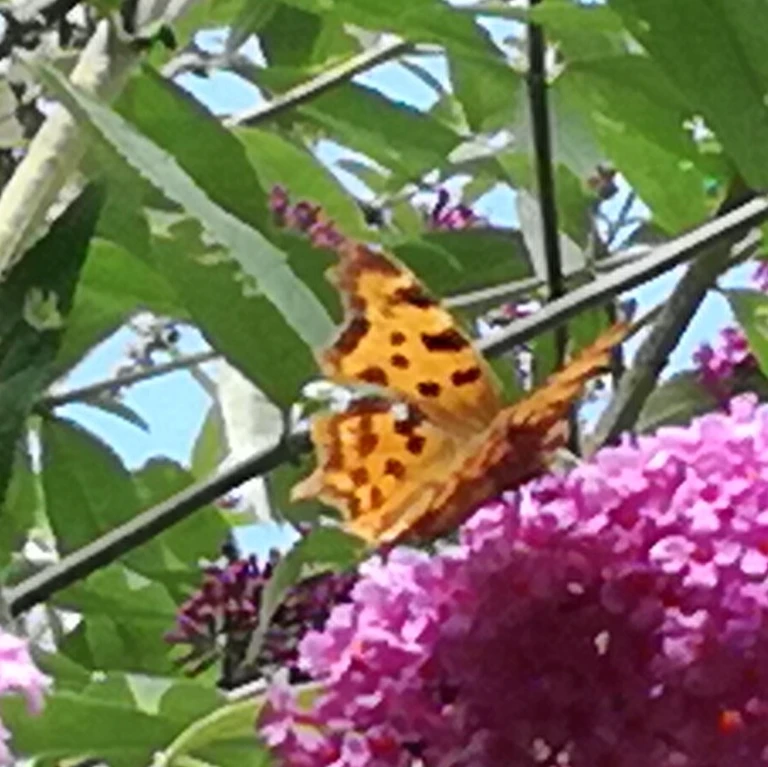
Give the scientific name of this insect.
Polygonia c-album
